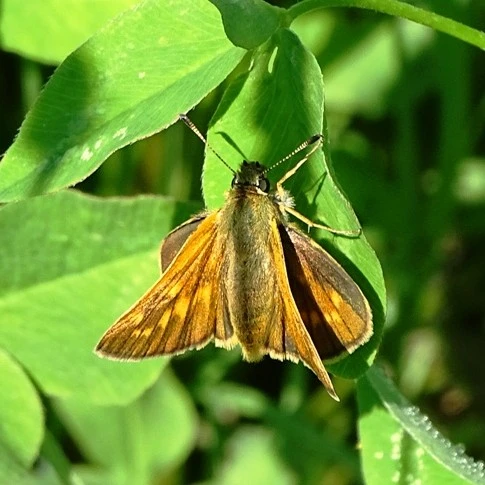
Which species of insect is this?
Ochlodes sylvanus (also Ochlodes venata)
